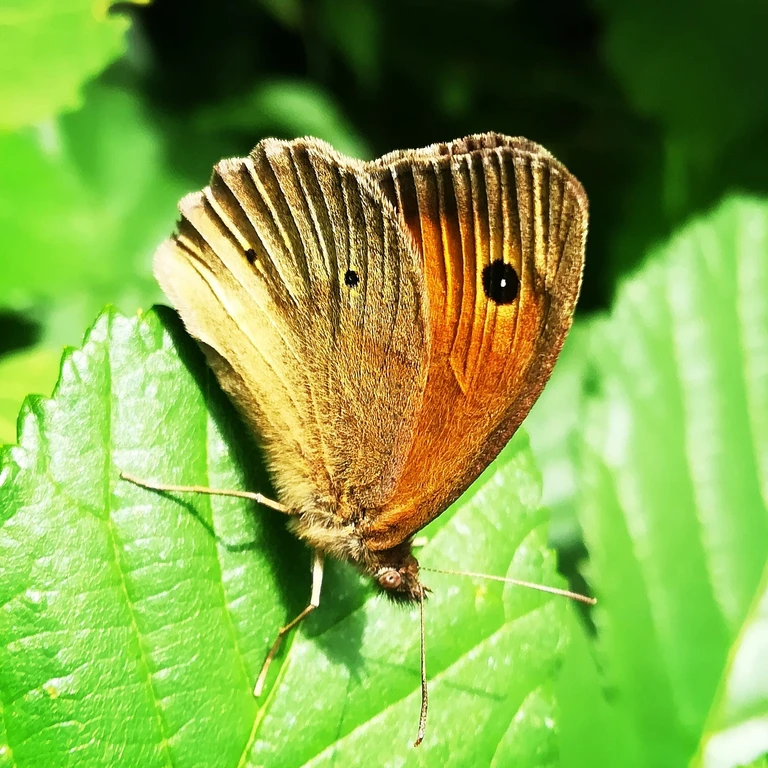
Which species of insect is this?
Maniola jurtina
